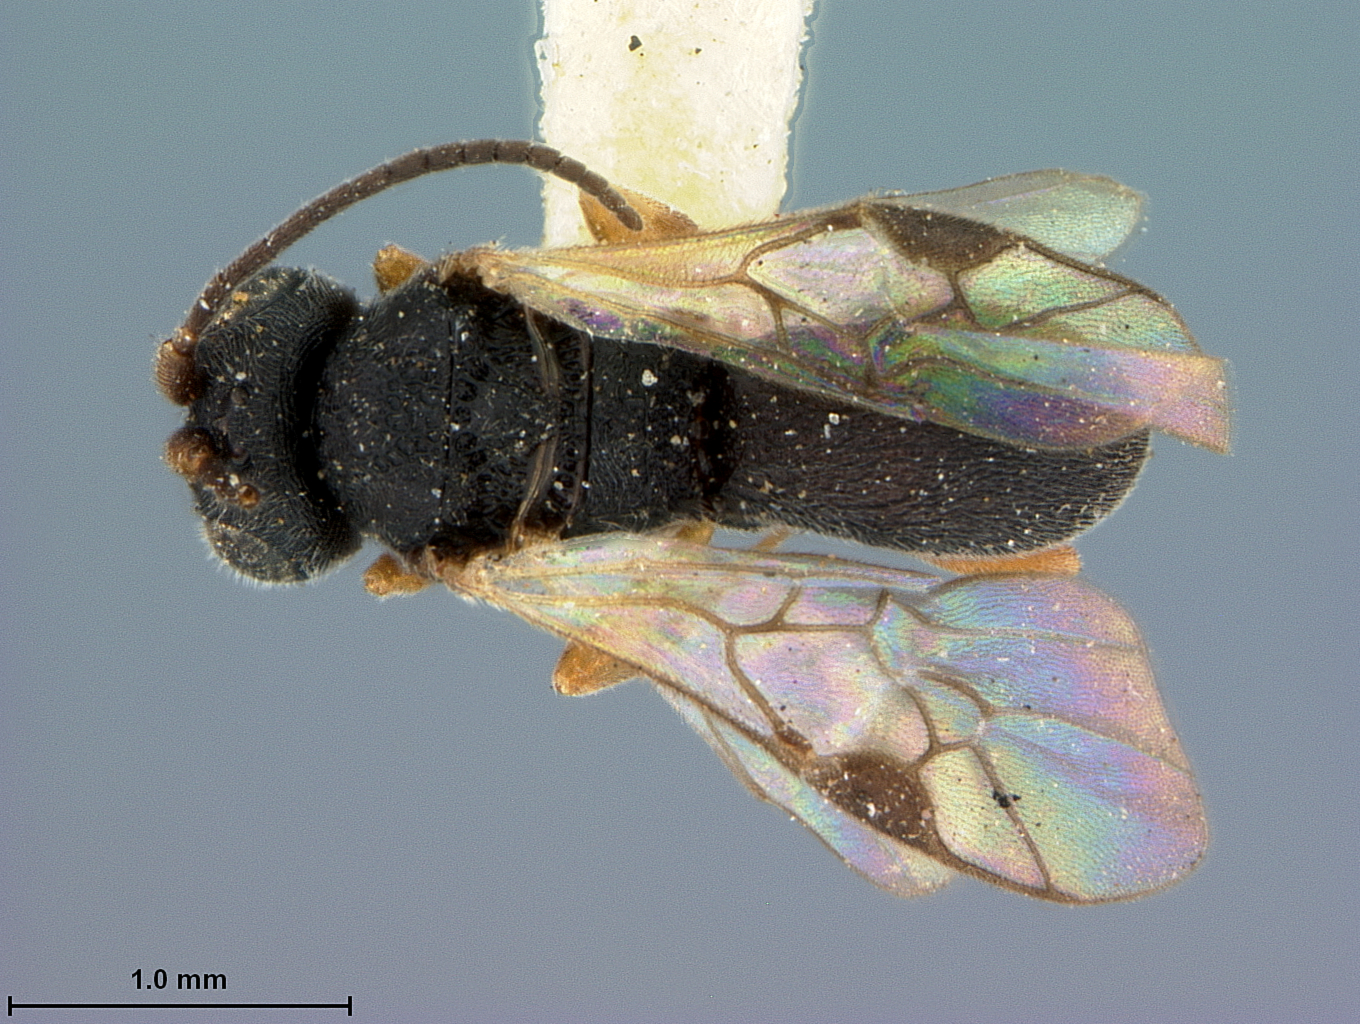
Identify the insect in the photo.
Chelonus abnormalis
